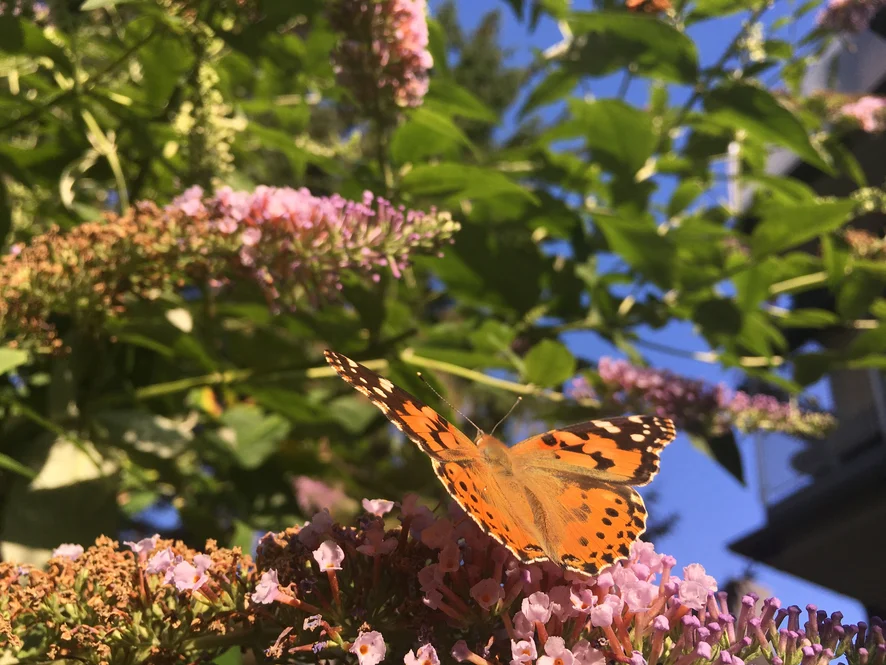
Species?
Vanessa cardui
